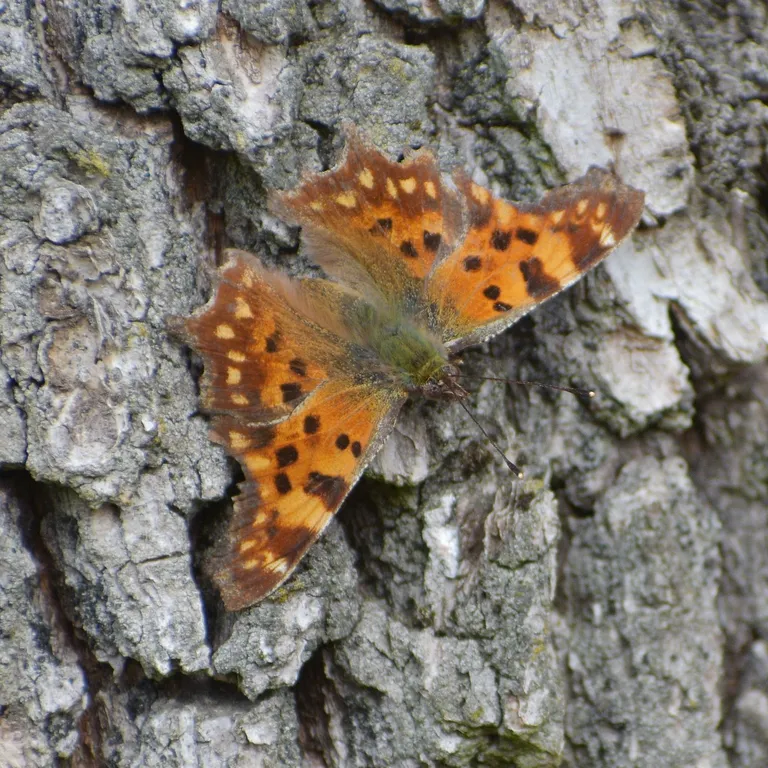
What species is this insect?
Polygonia c-album
